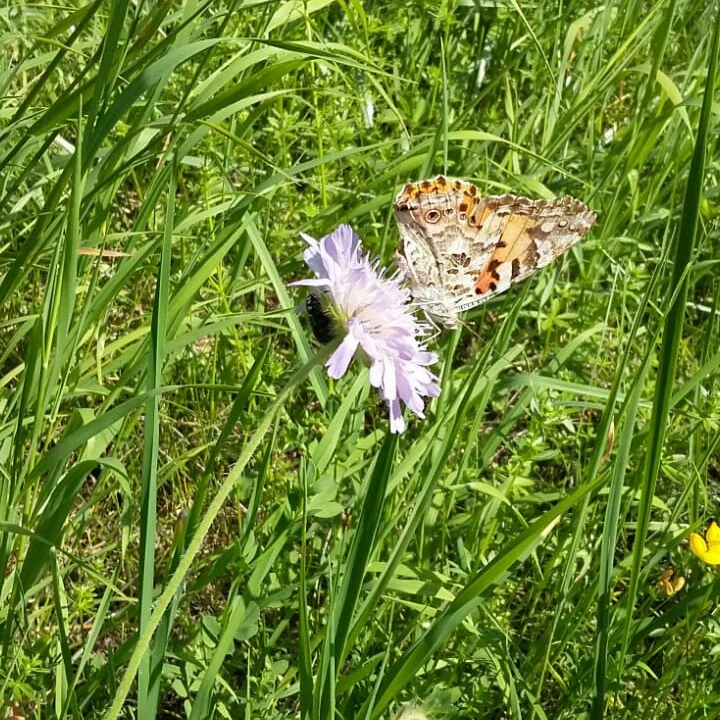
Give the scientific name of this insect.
Vanessa cardui
